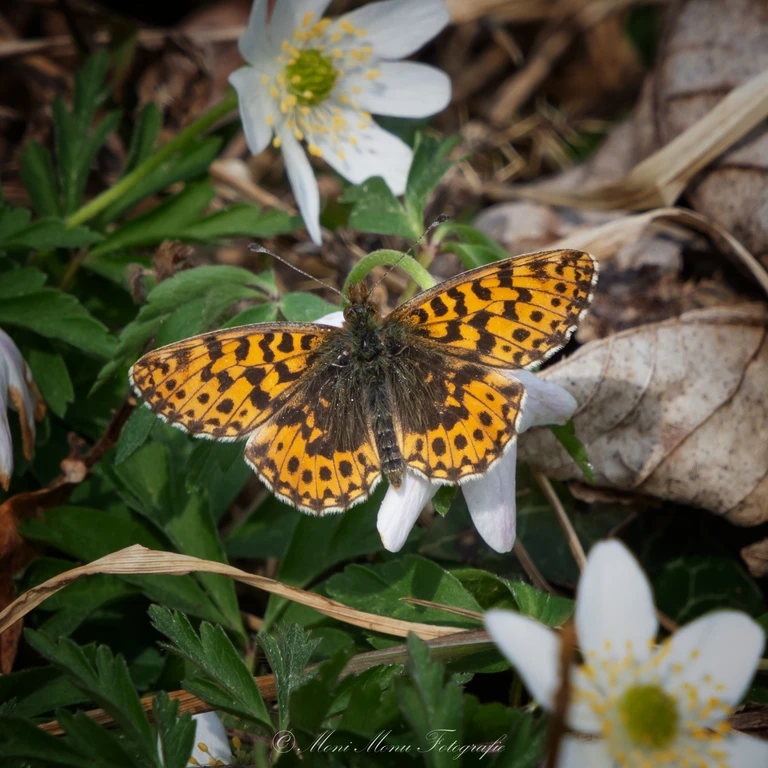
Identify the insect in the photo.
Boloria dia
